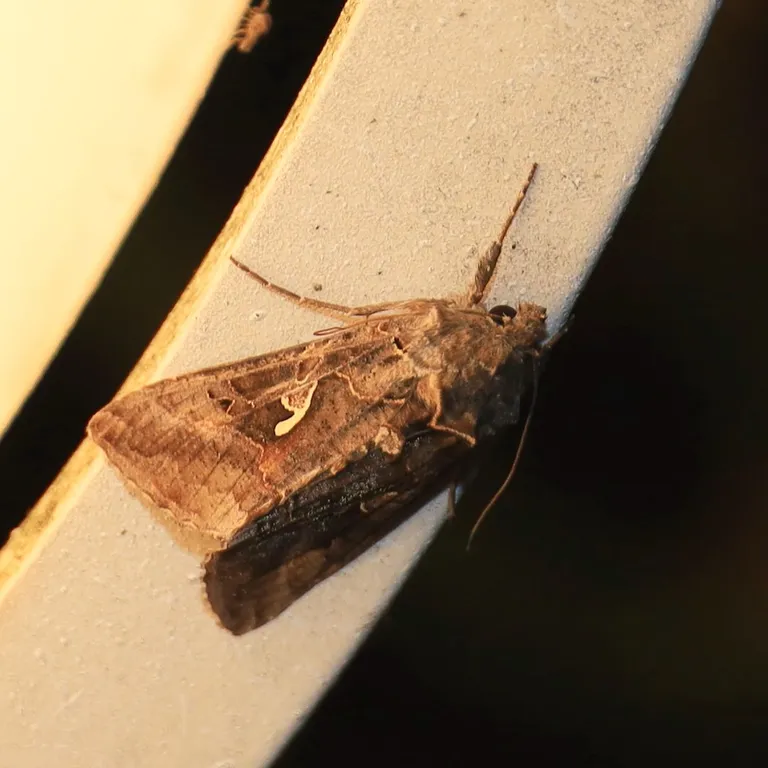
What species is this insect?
Autographa gamma
